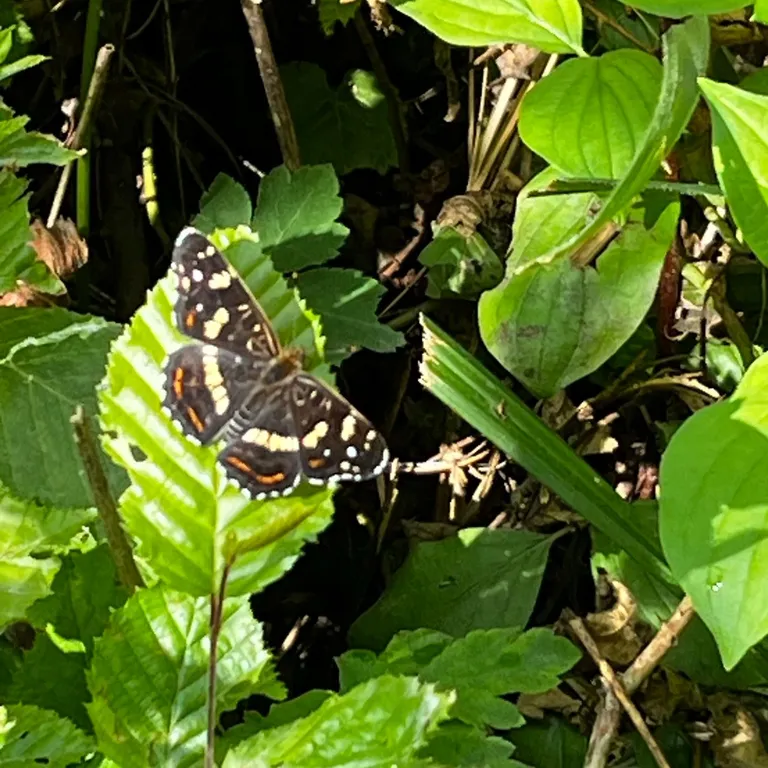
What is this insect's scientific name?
Araschnia levana
